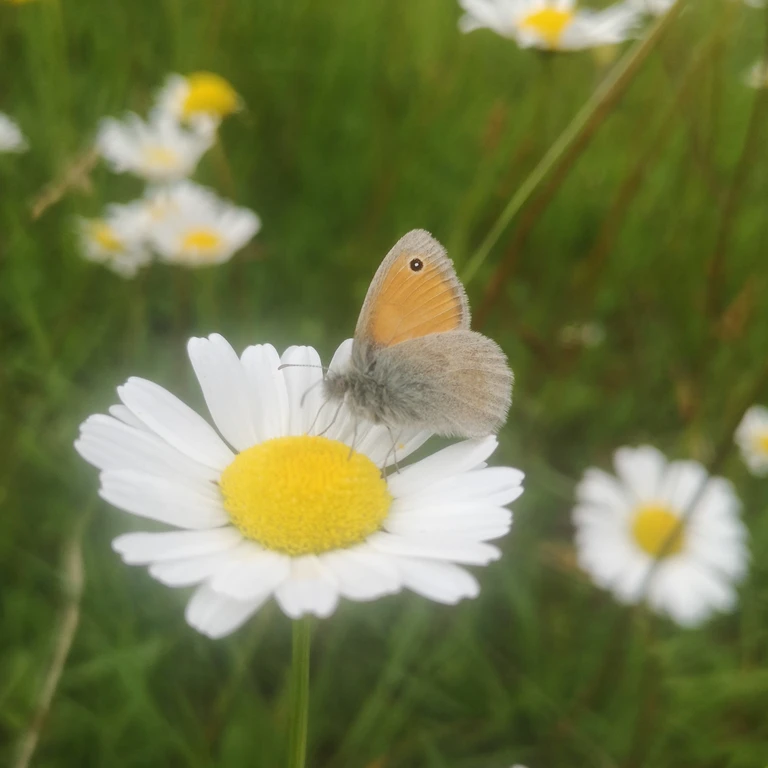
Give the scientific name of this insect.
Coenonympha pamphilus
